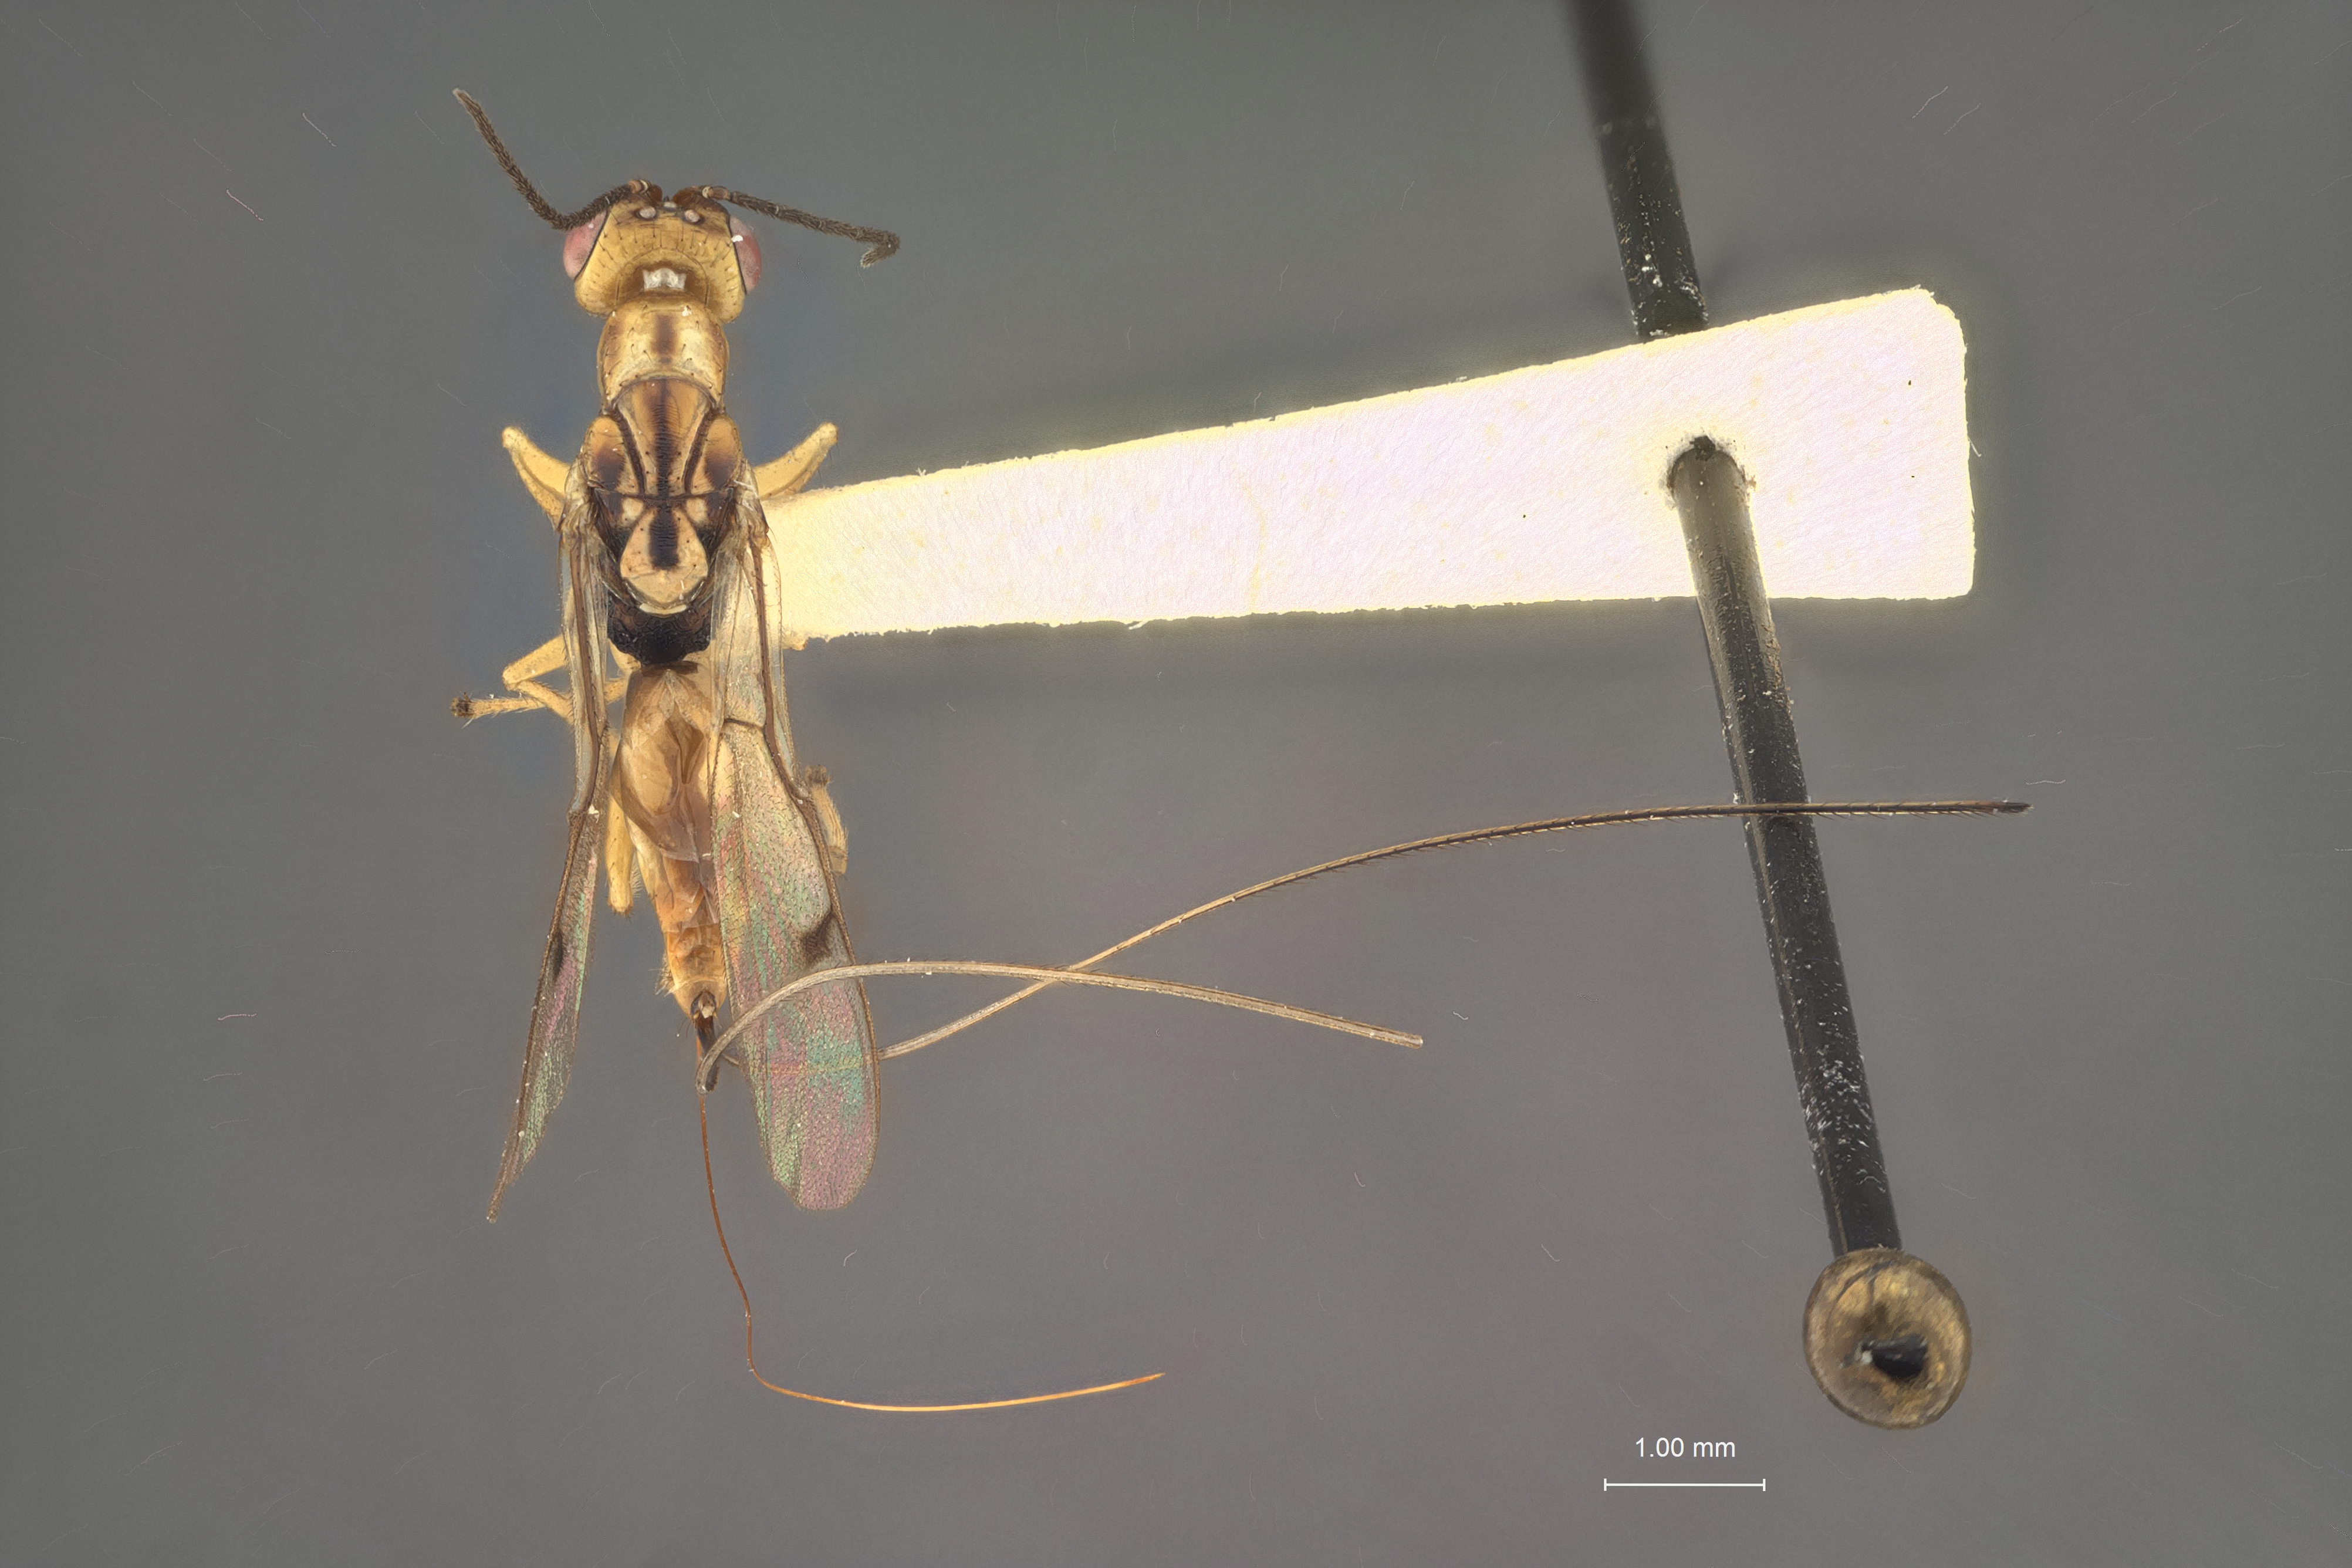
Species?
Bootania orba
